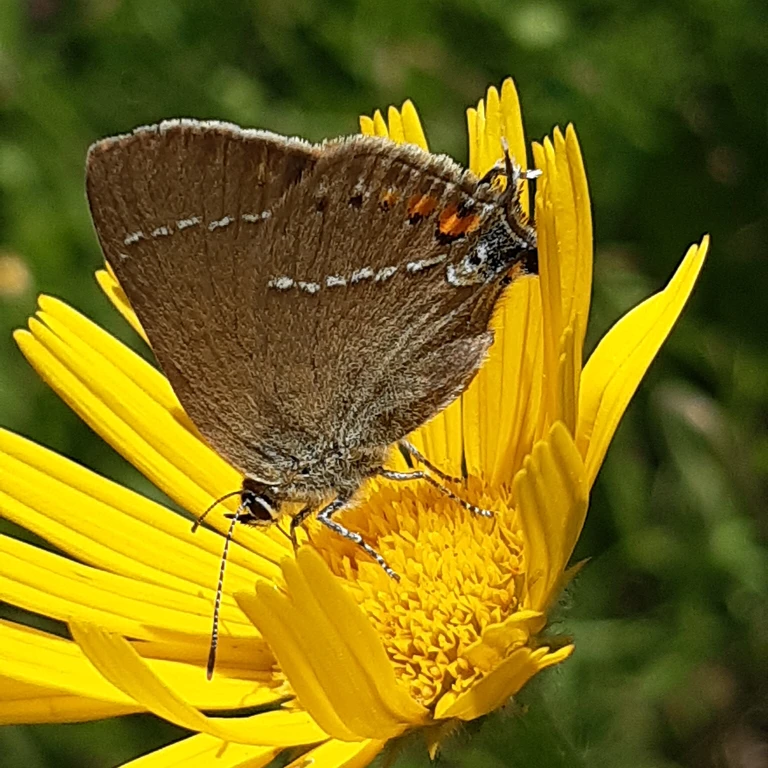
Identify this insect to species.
Satyrium spini (also Tuttiola spini)
